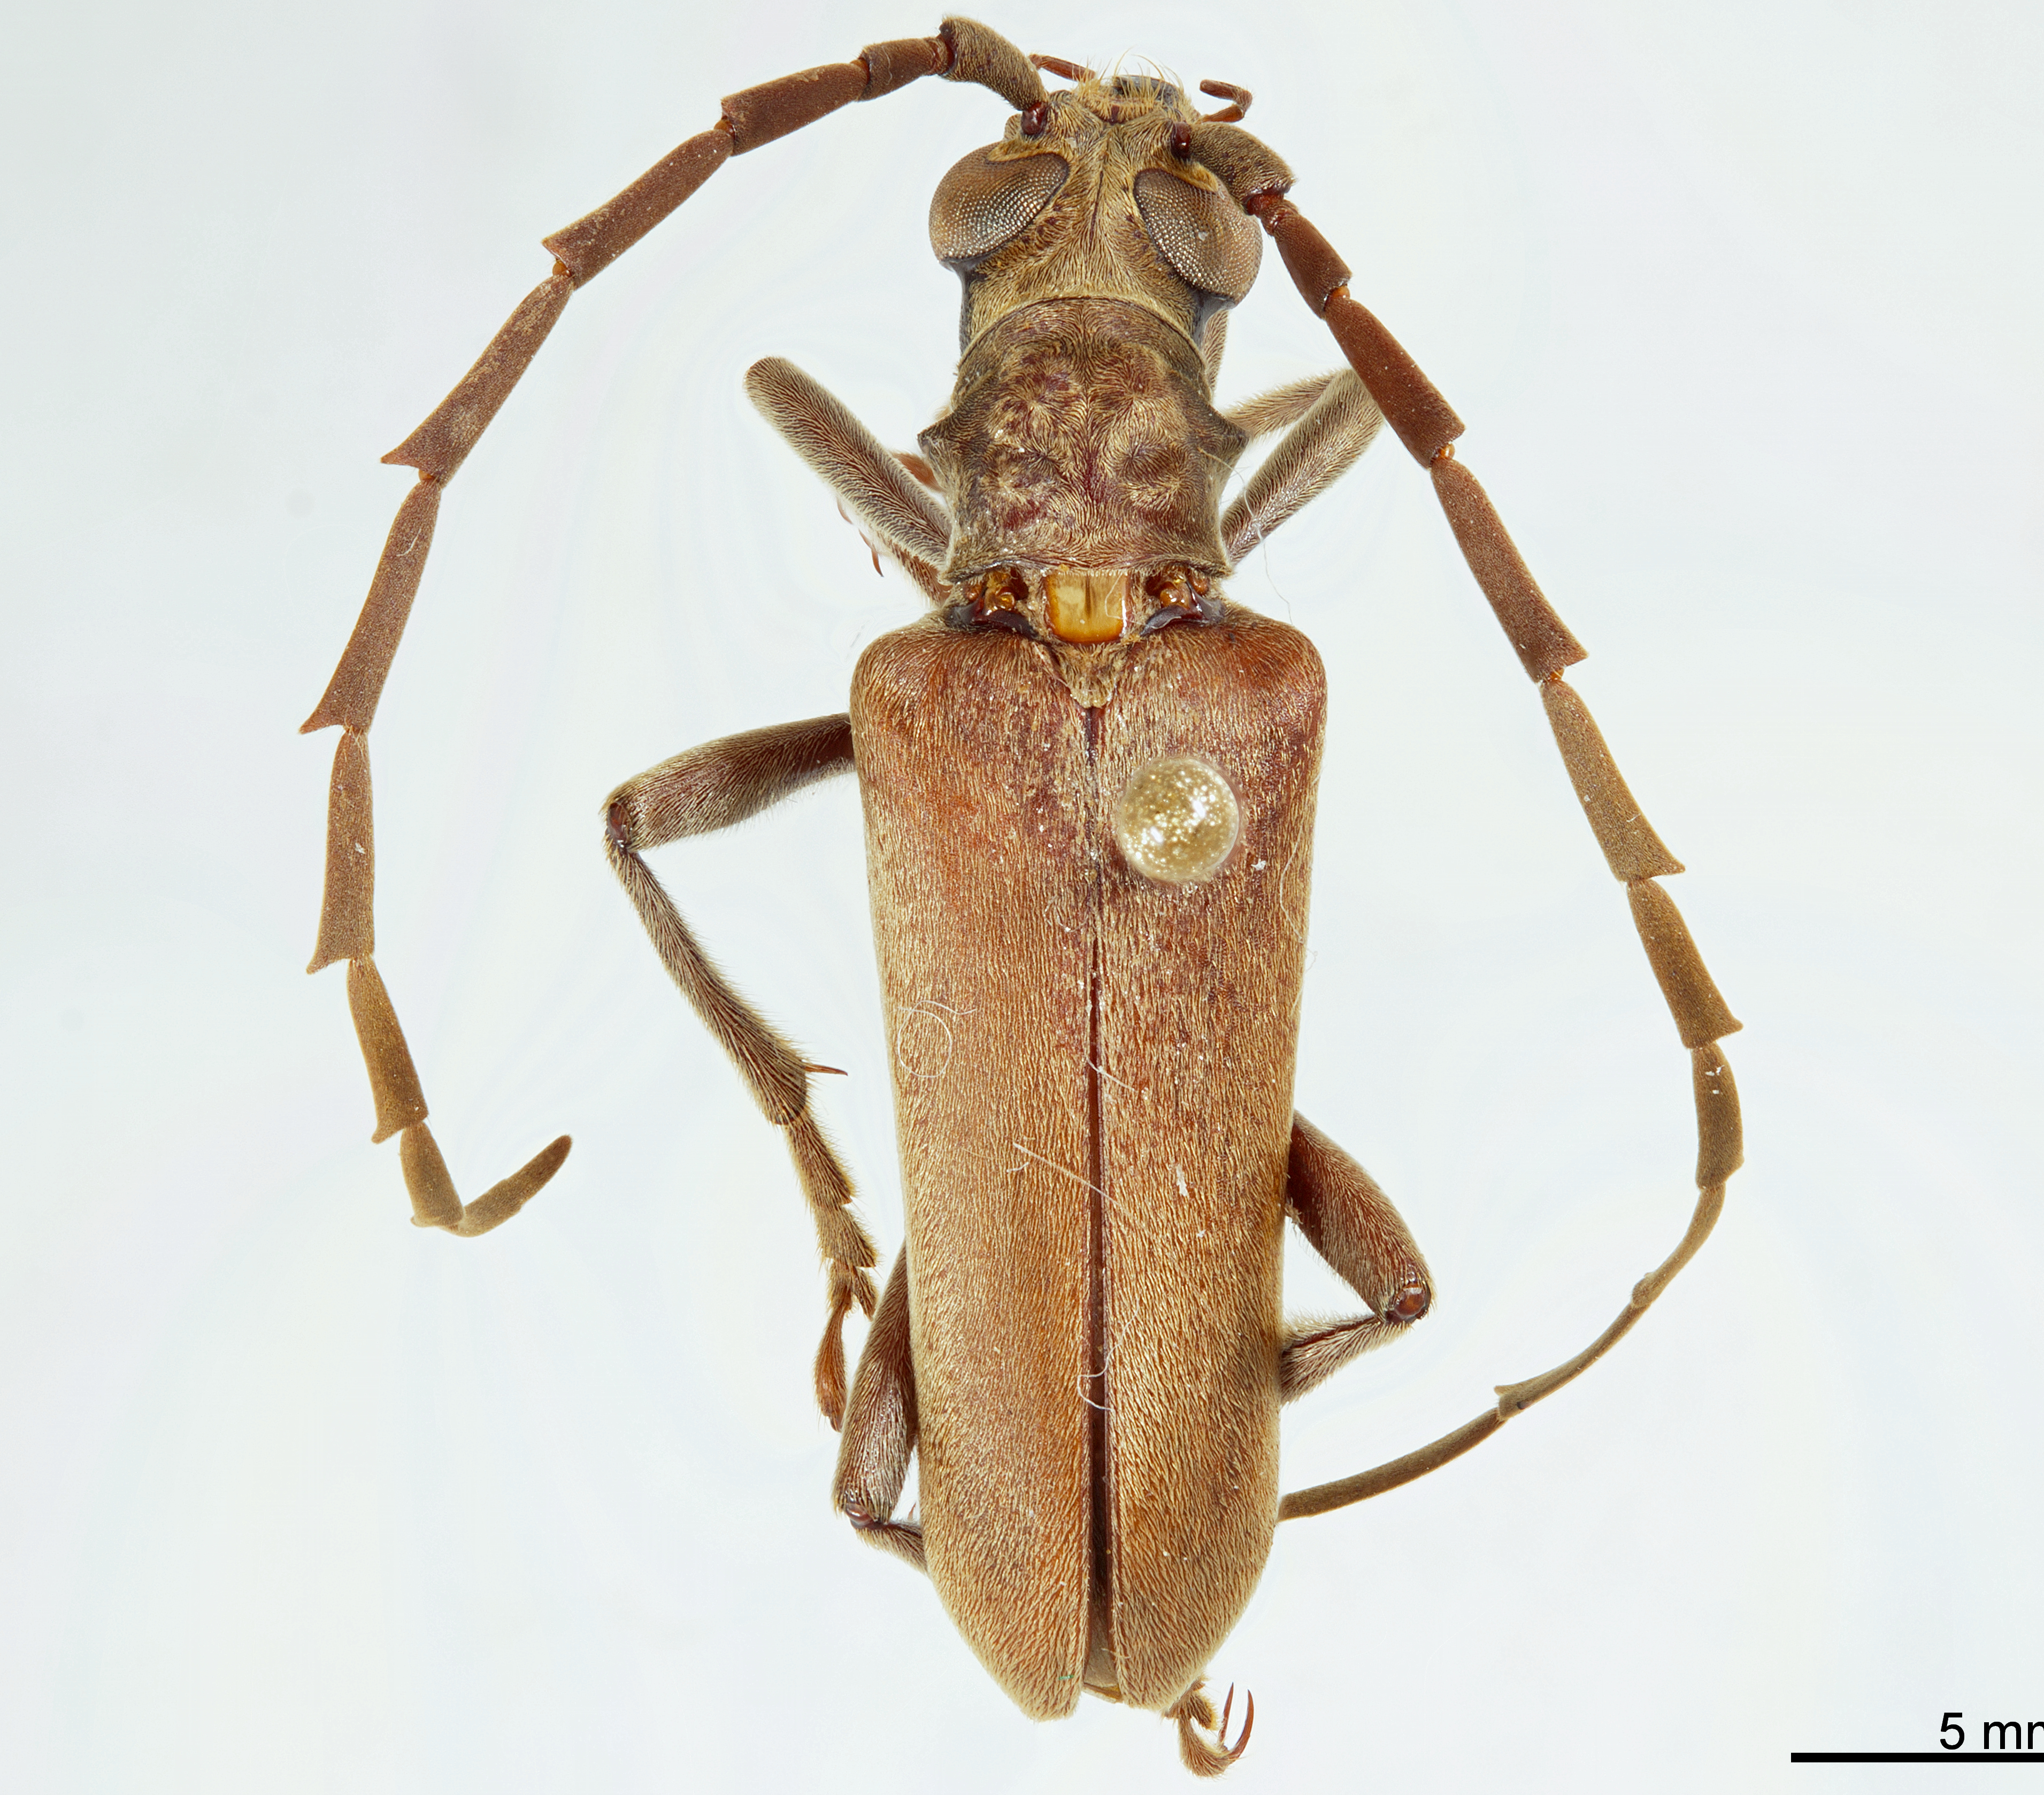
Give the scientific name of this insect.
Enthymius dubius
